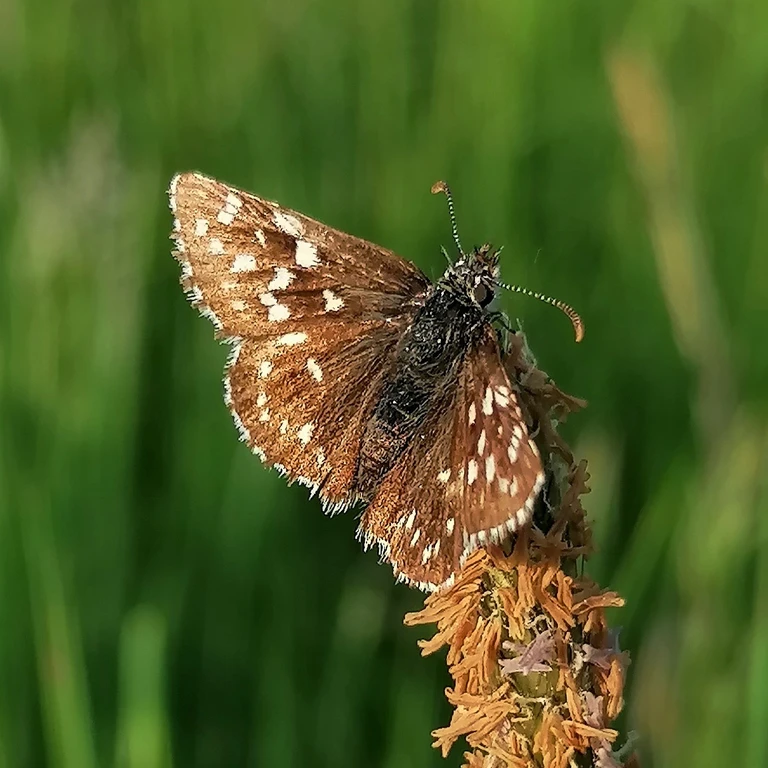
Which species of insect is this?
Pyrgus malvae
